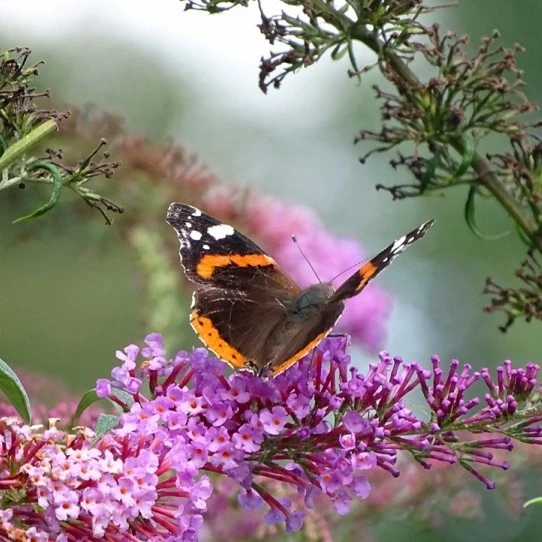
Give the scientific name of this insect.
Vanessa atalanta
